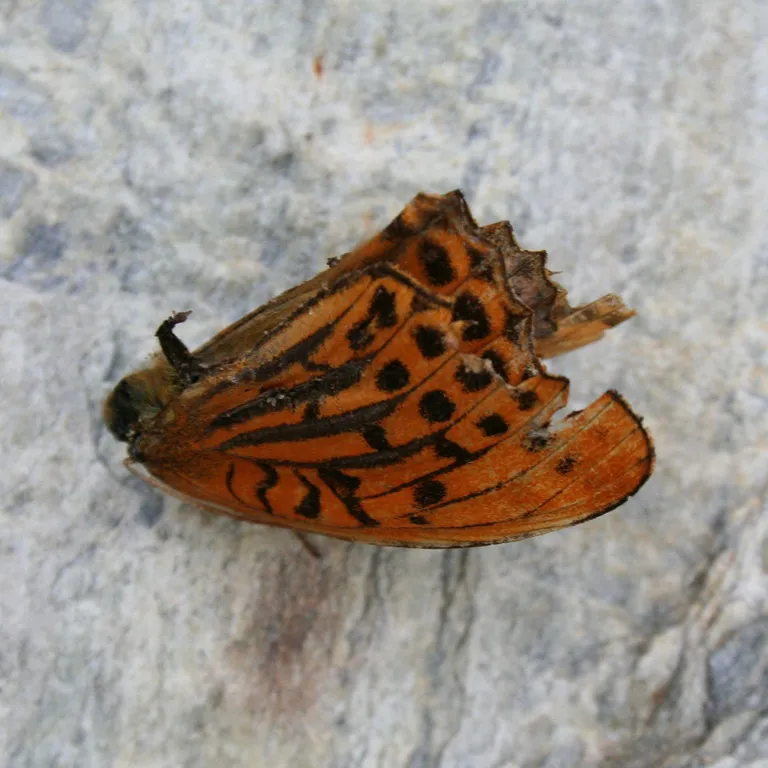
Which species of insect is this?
Argynnis paphia
